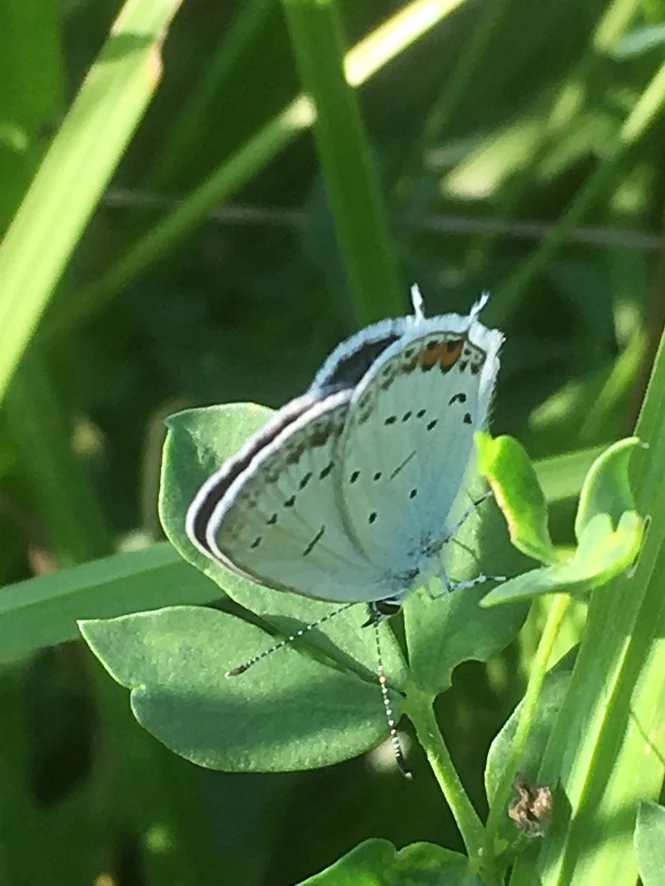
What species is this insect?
Cupido argiades (also Elkalyce argiades)
